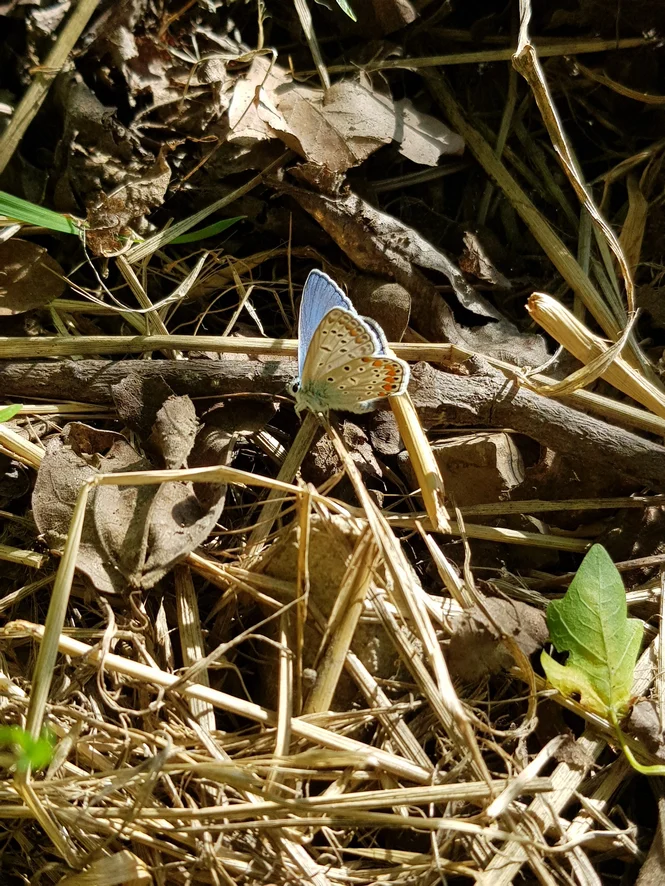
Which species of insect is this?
Polyommatus icarus
